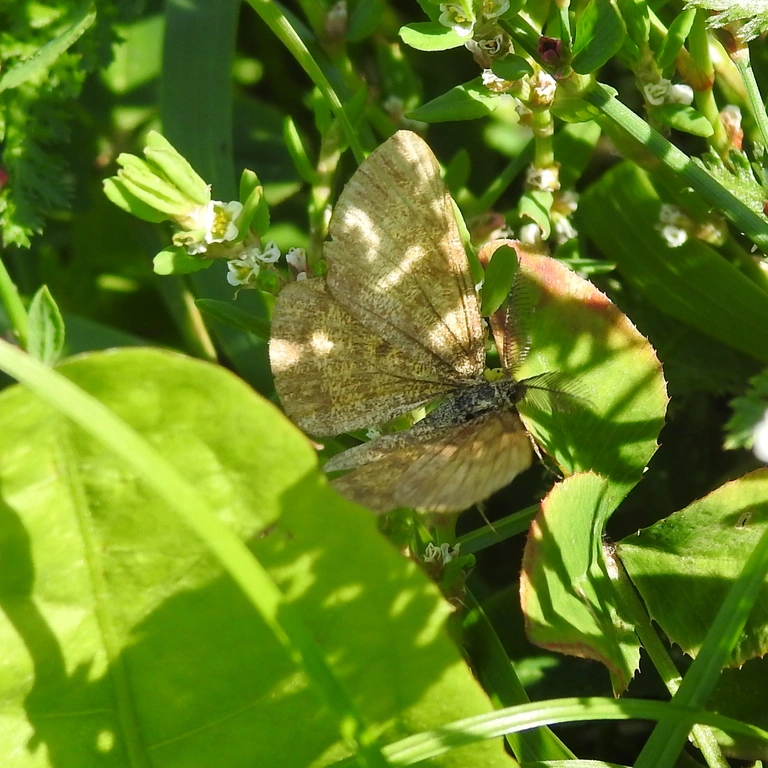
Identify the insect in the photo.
Ematurga atomaria
